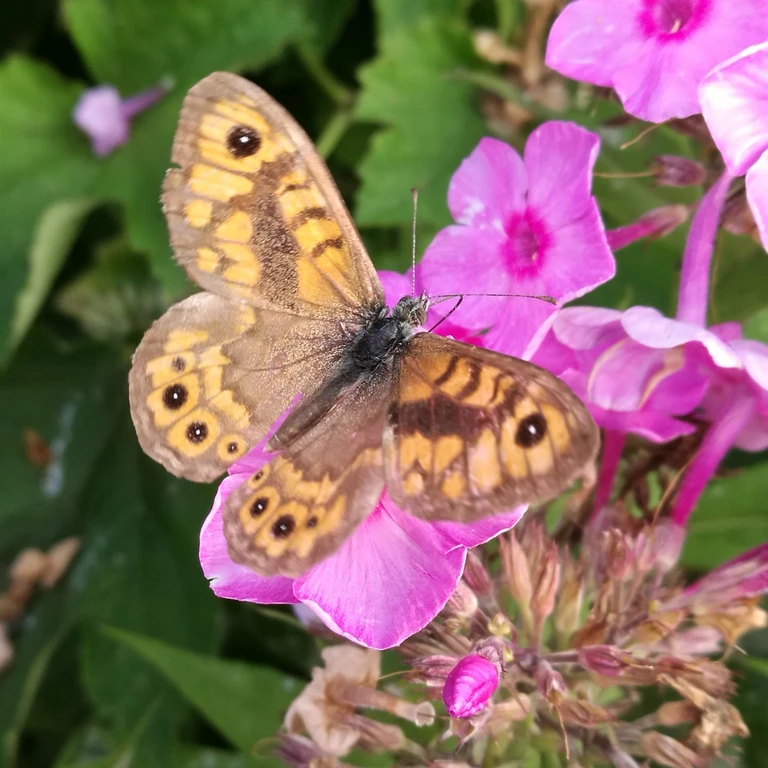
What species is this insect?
Lasiommata megera (also Pararge megera)
